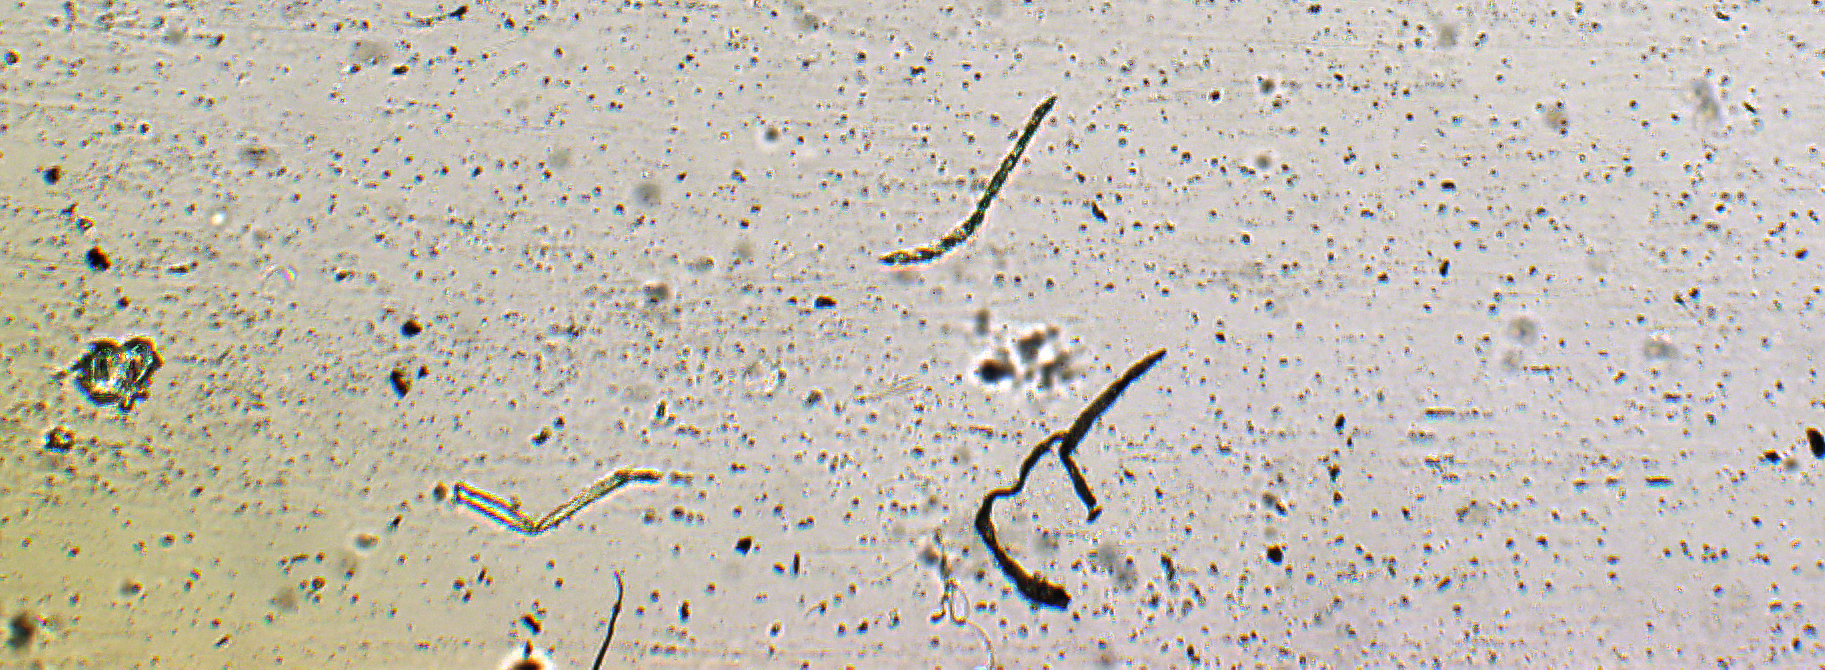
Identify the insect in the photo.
Prospaltella koebelei
